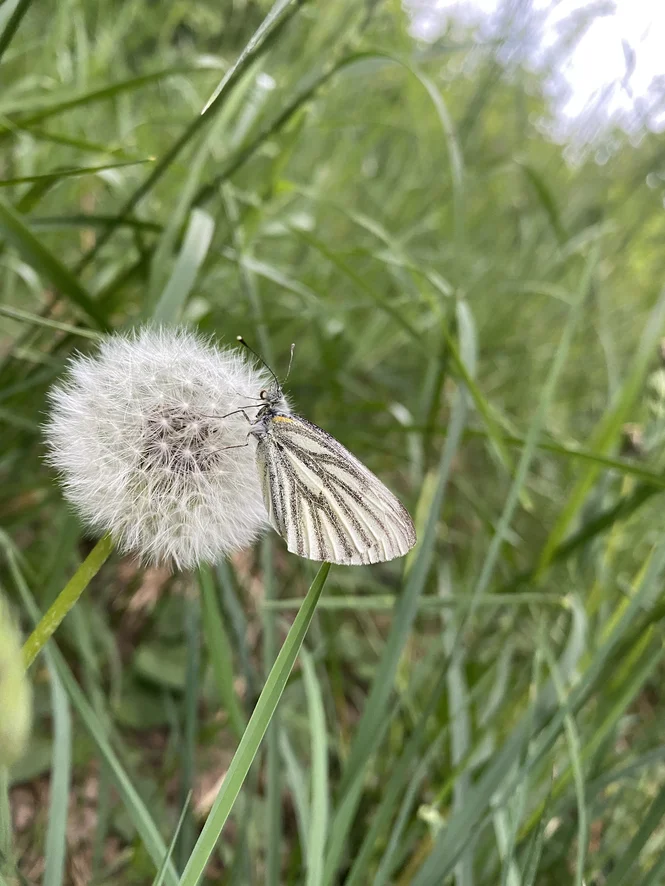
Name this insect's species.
Pieris napi
